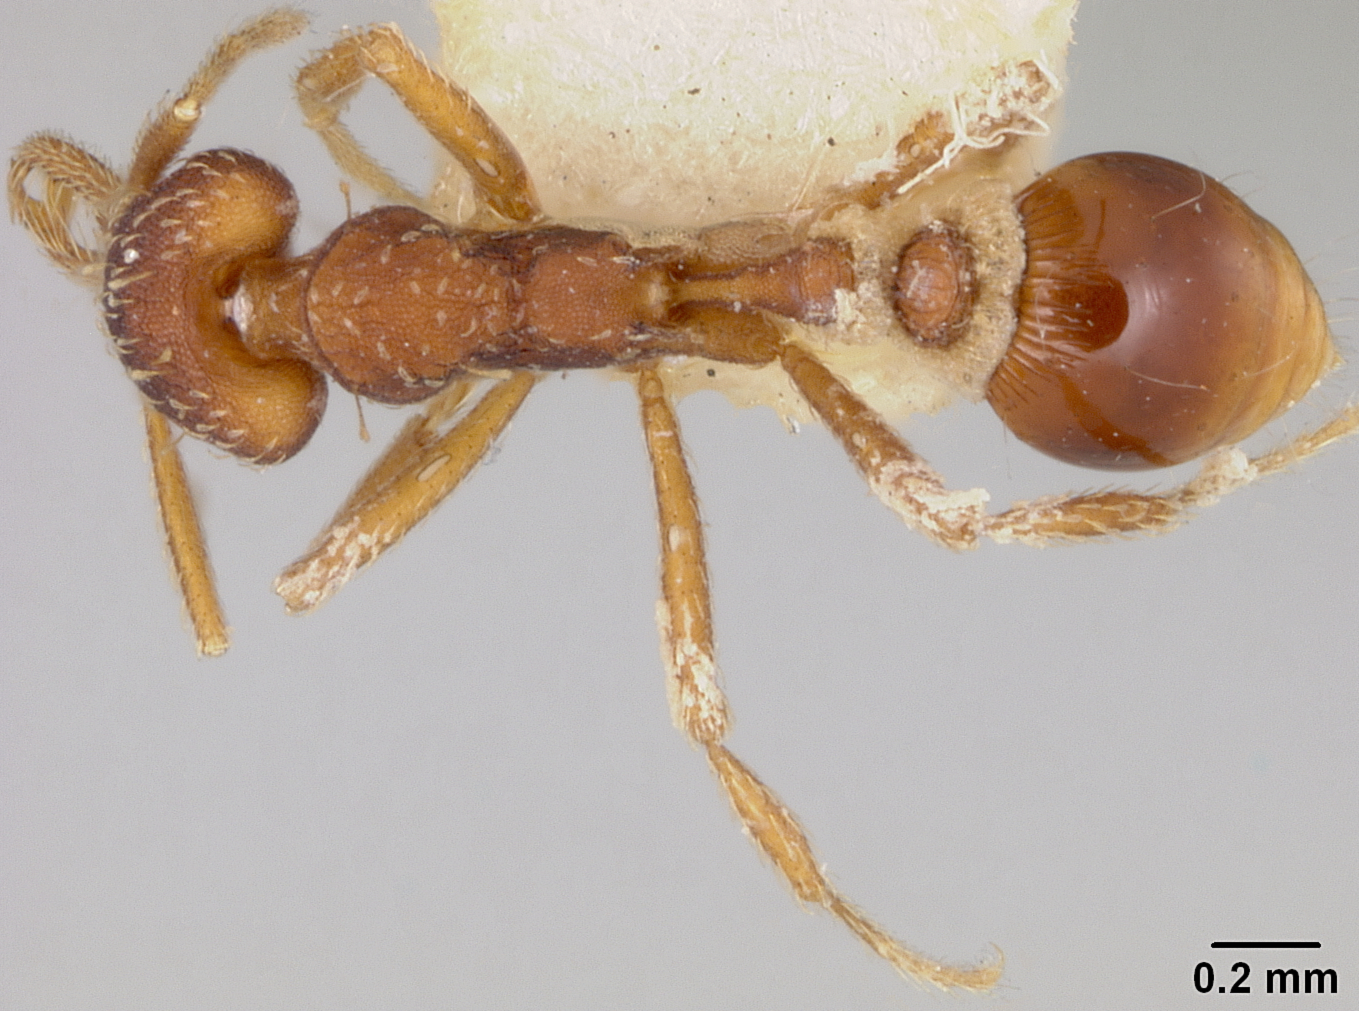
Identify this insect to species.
Strumigenys sublonga
